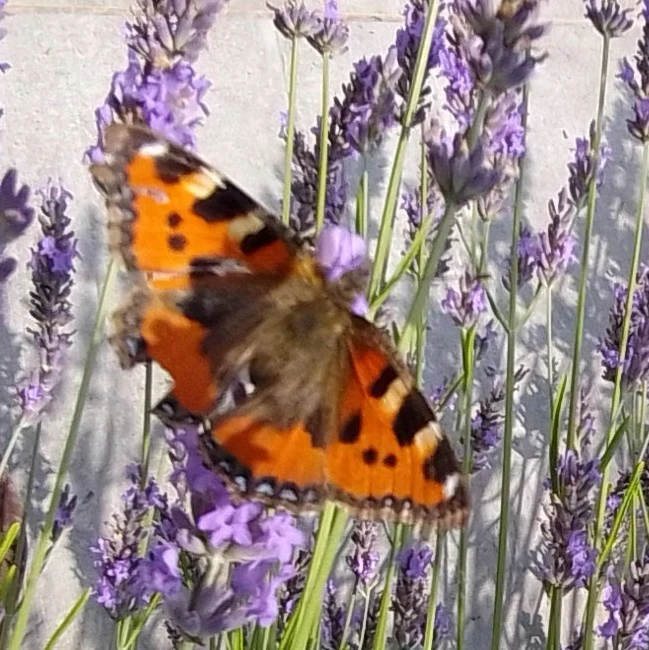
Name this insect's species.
Aglais urticae
